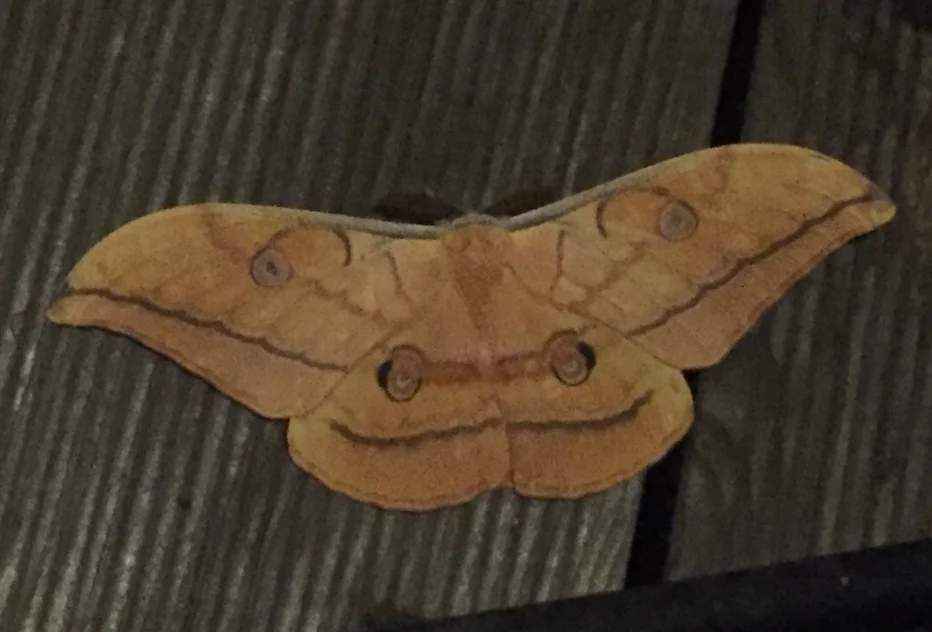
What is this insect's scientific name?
Antheraea yamamai
